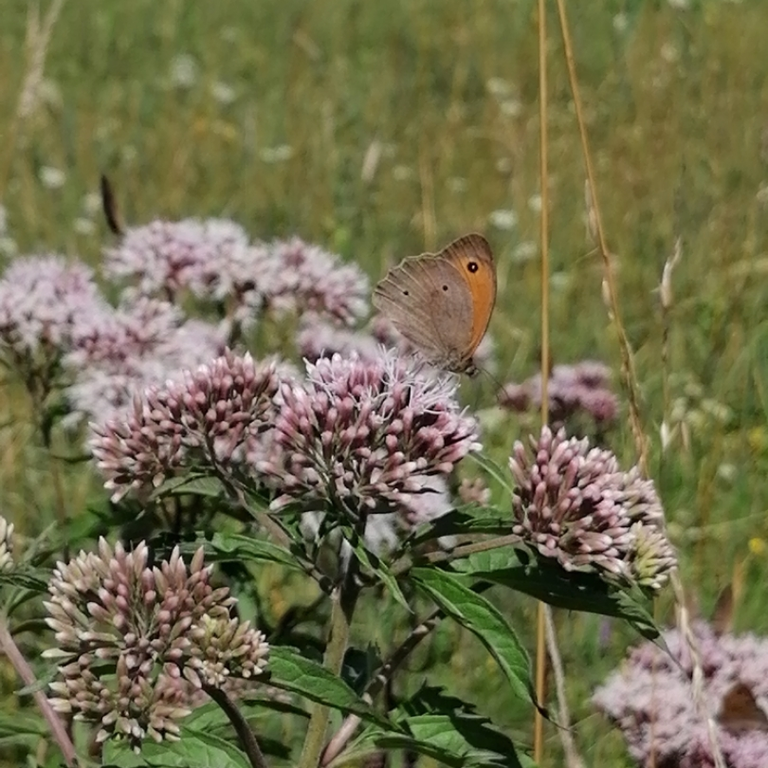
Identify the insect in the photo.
Maniola jurtina
